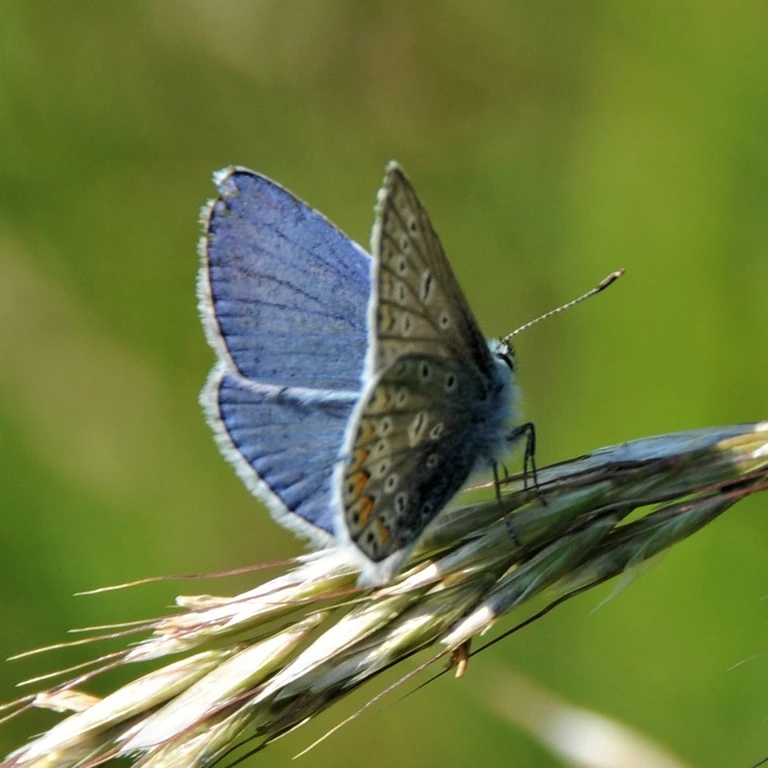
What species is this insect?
Polyommatus icarus
